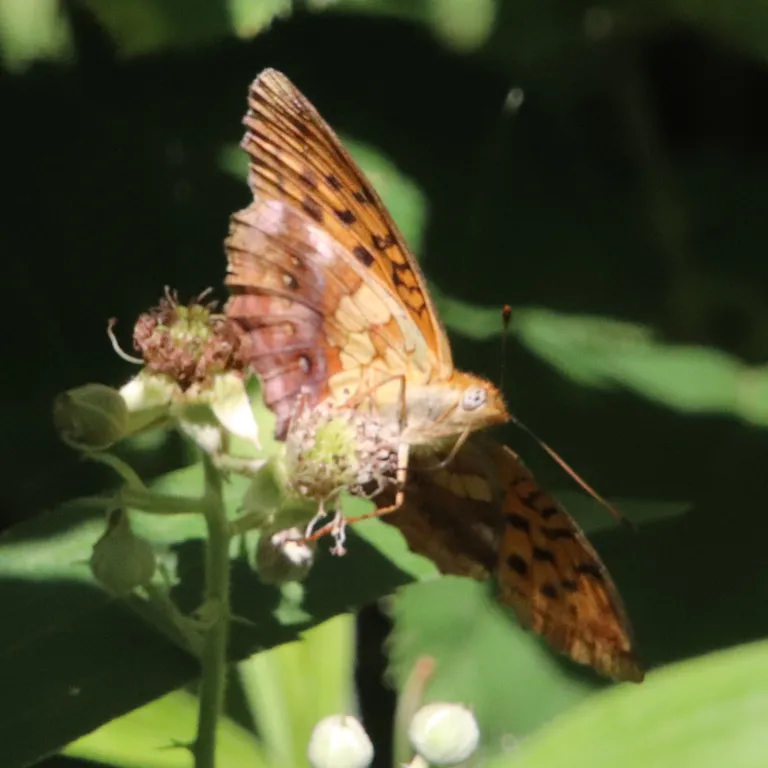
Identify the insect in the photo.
Brenthis daphne
